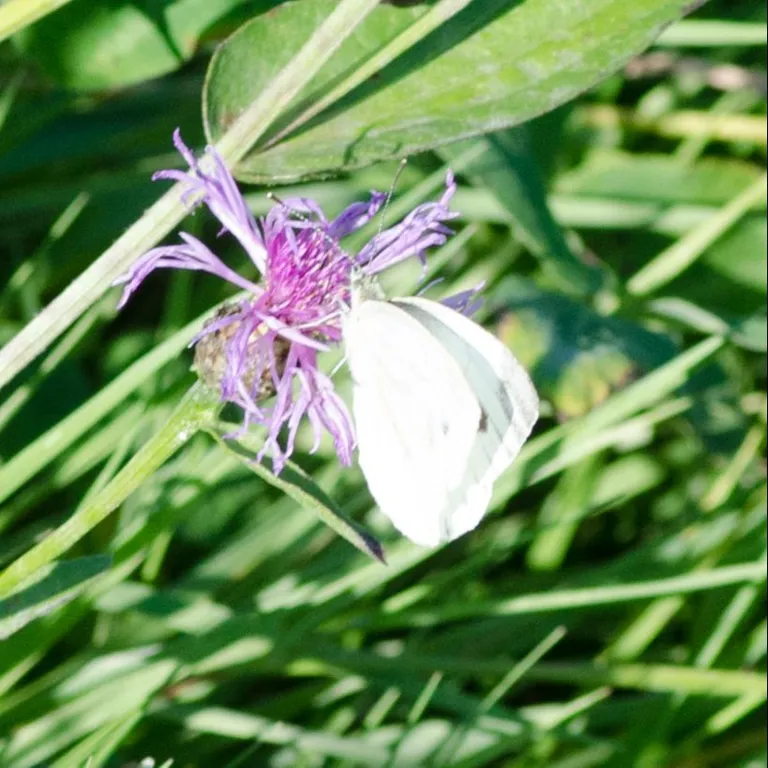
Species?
Pieris napi
